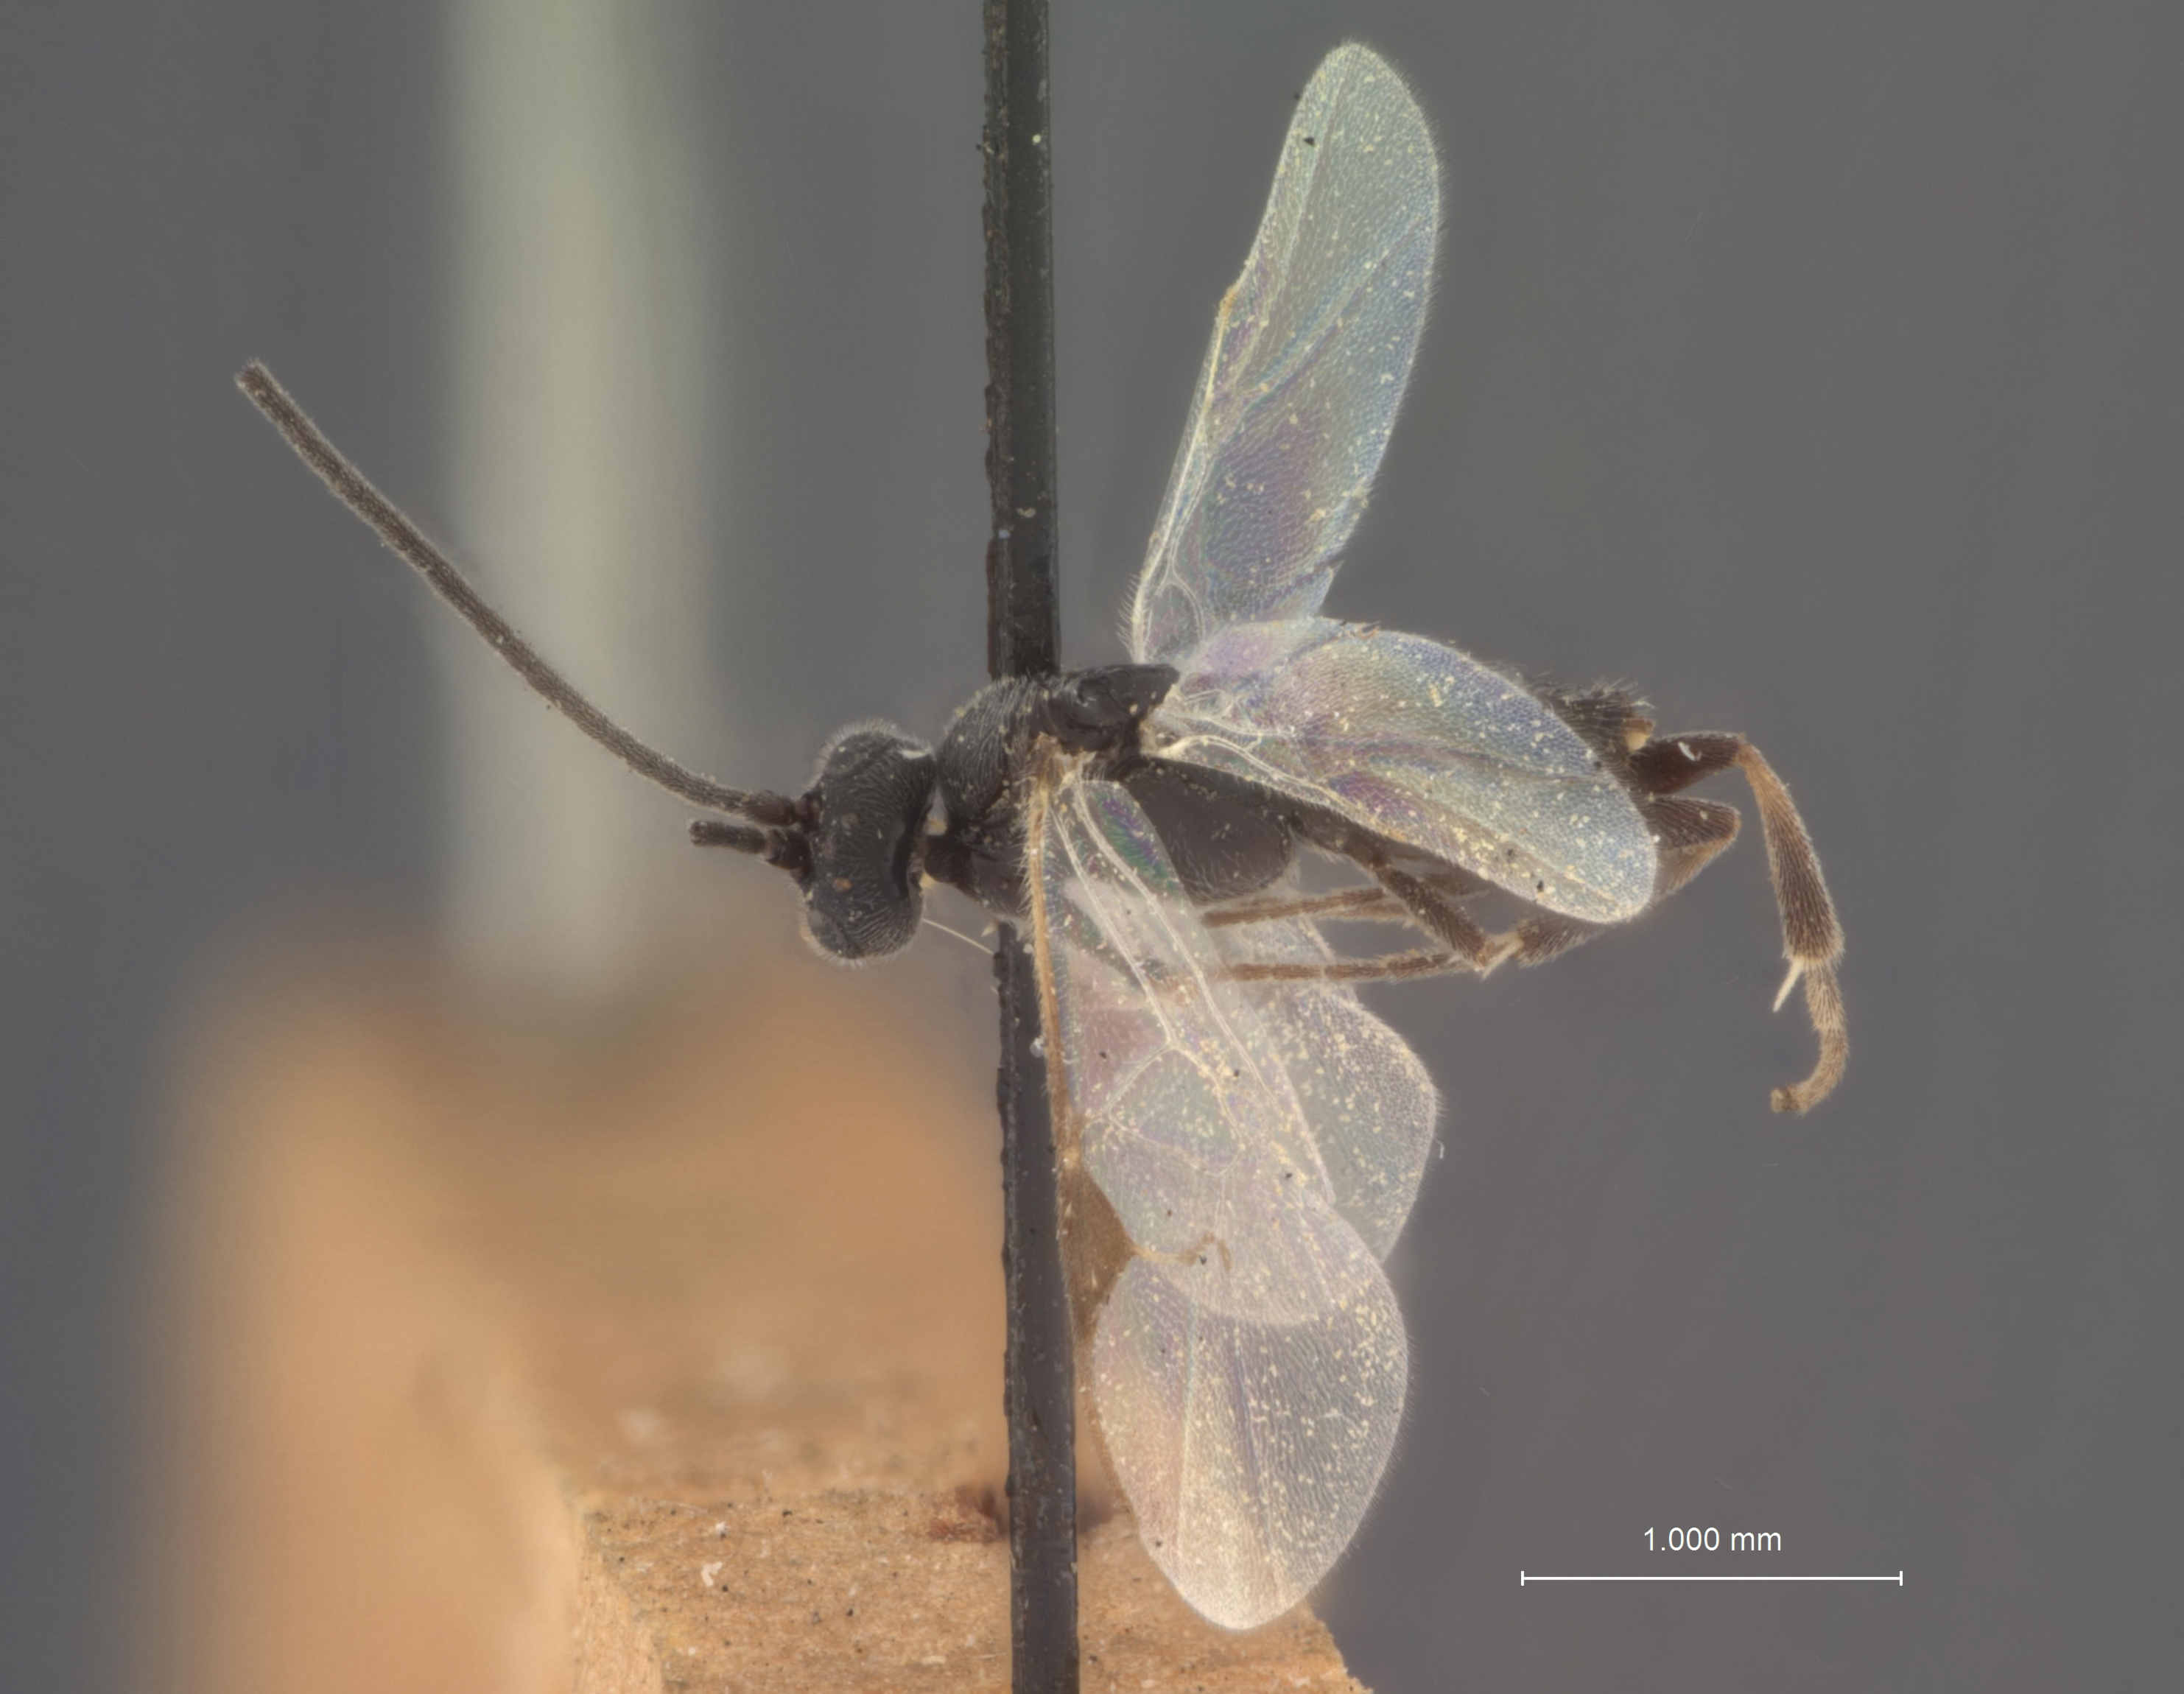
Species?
Apanteles aristoteliae
